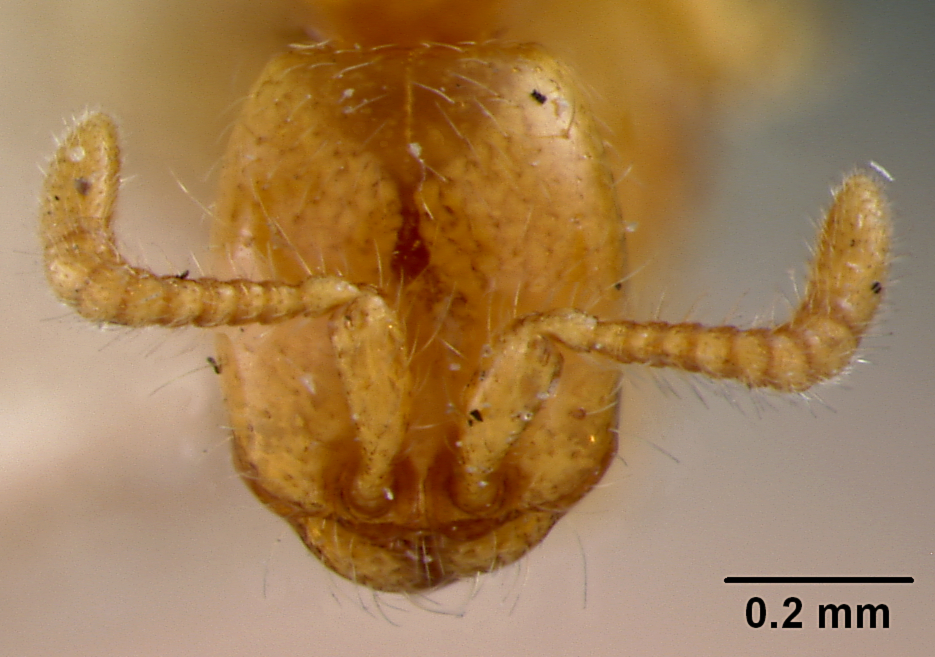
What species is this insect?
Aenictus mariae
